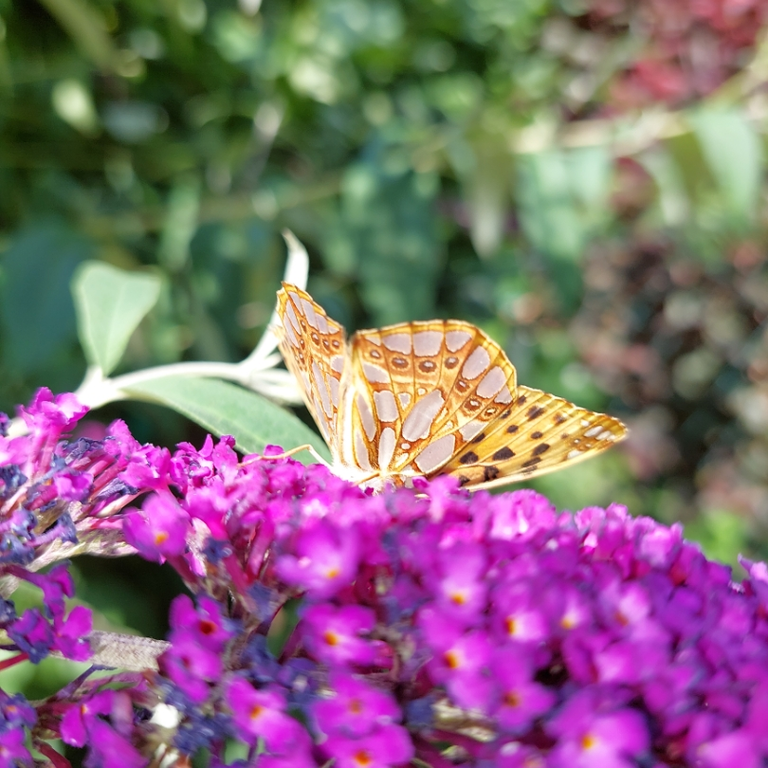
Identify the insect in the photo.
Issoria lathonia
